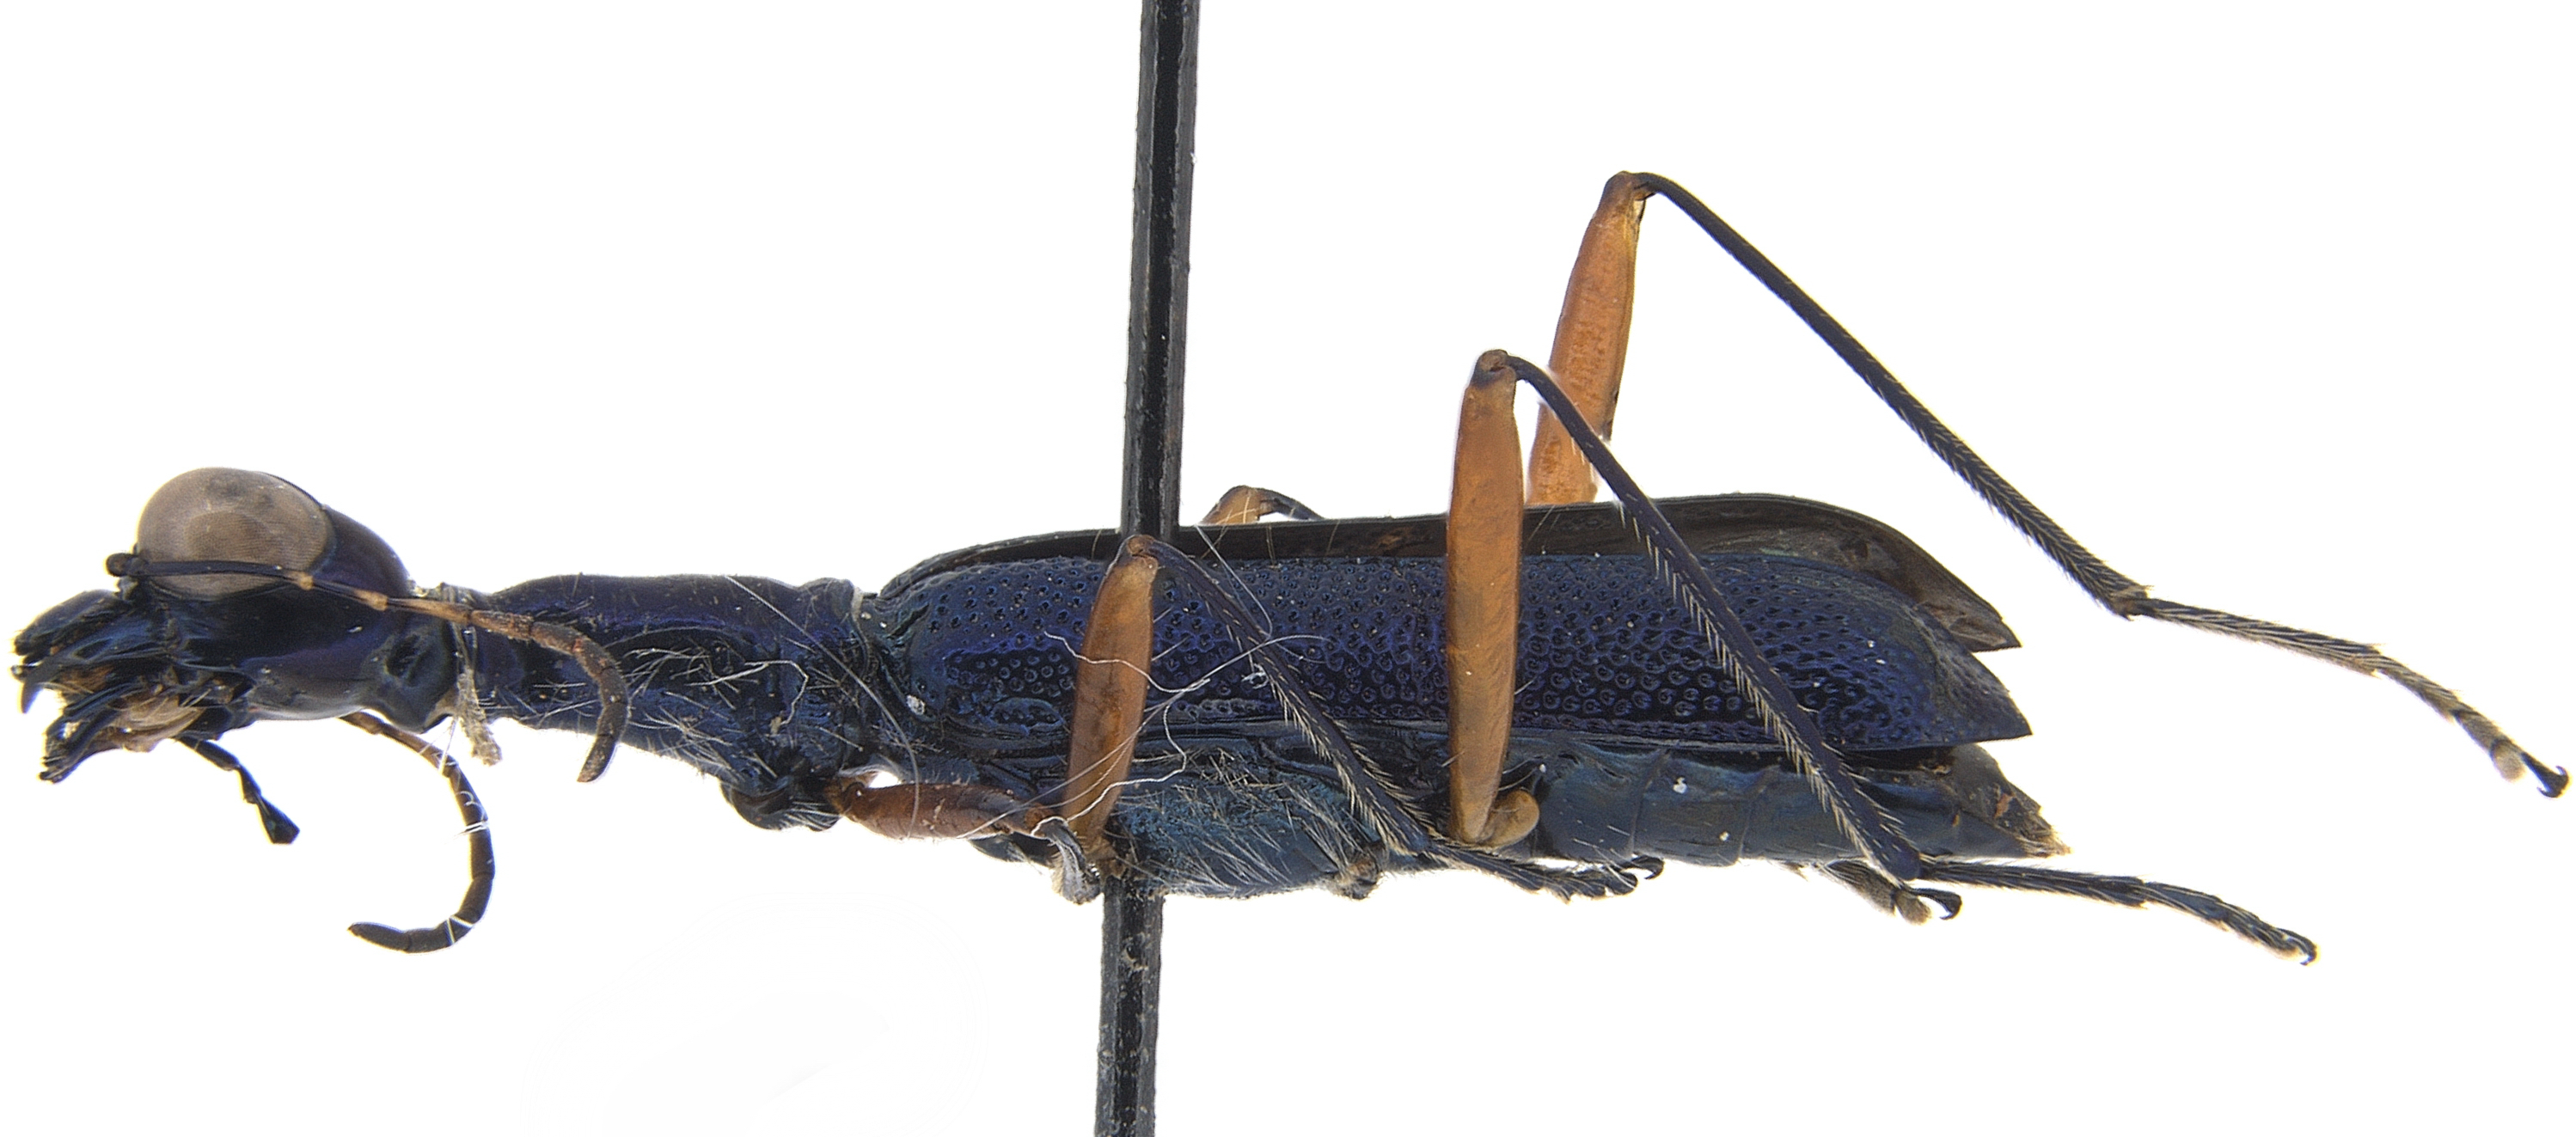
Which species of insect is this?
Neocollyris distincta
